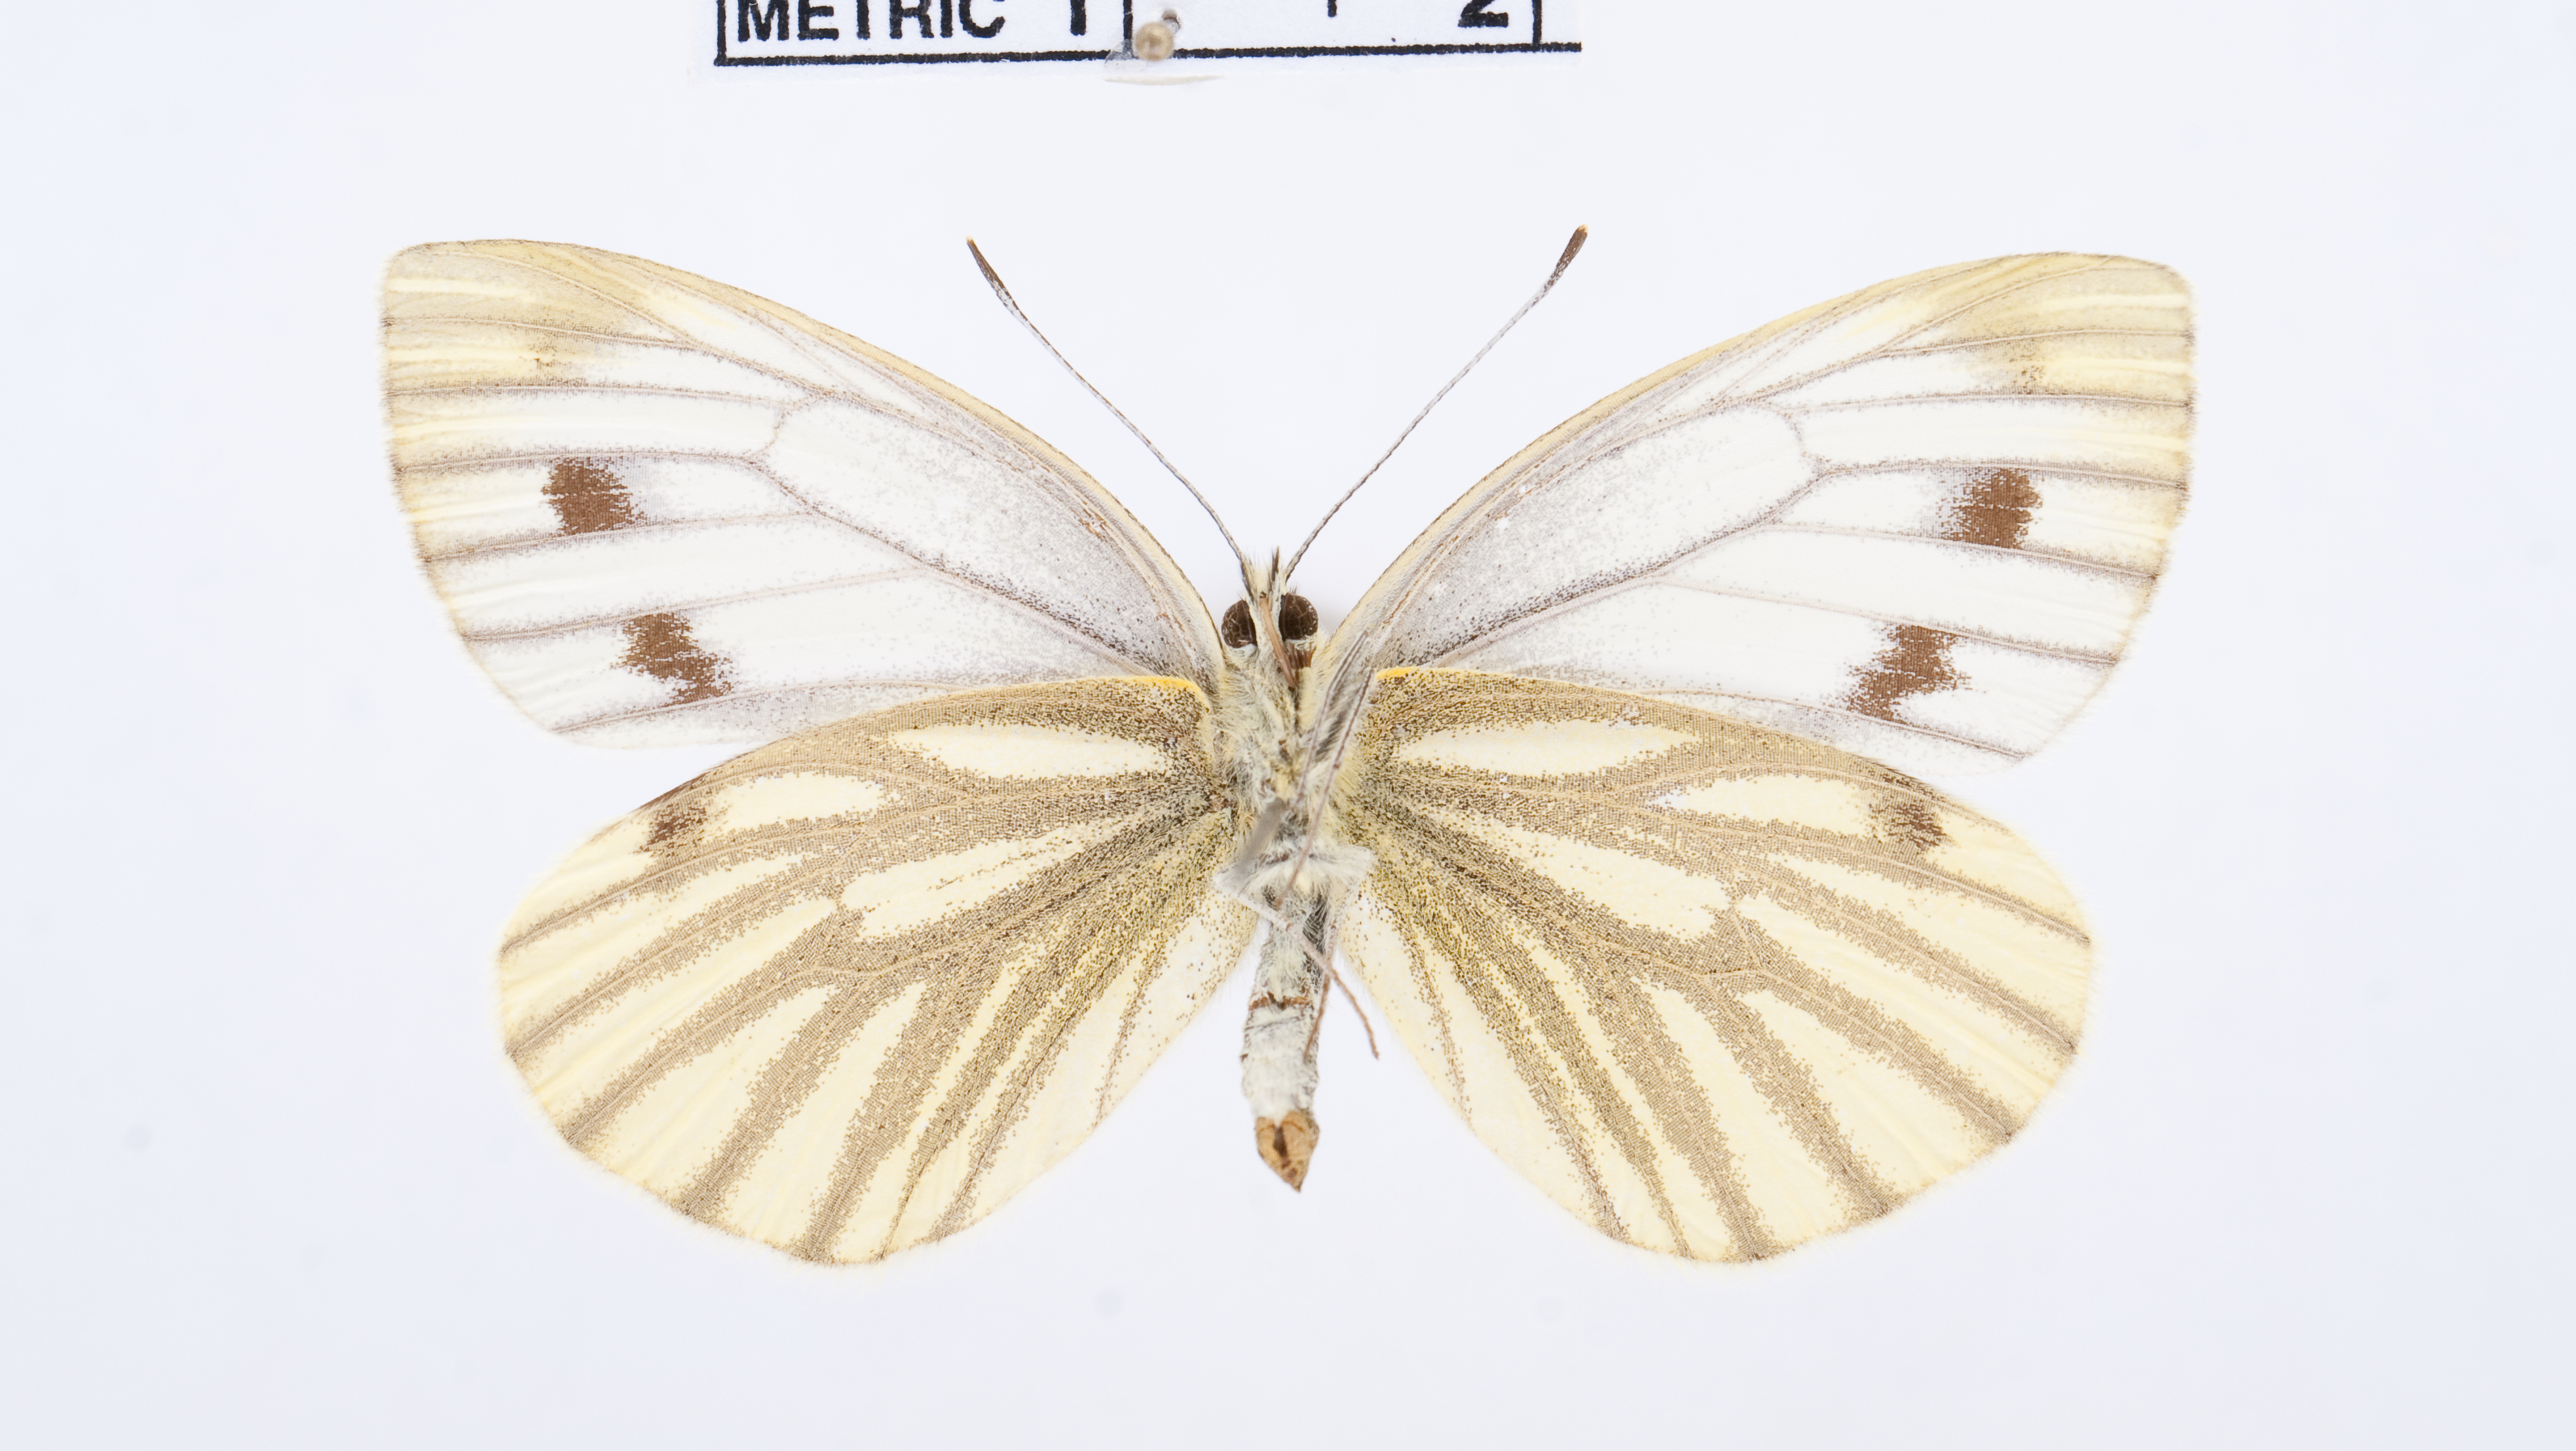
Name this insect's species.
Pieris segonzaci
